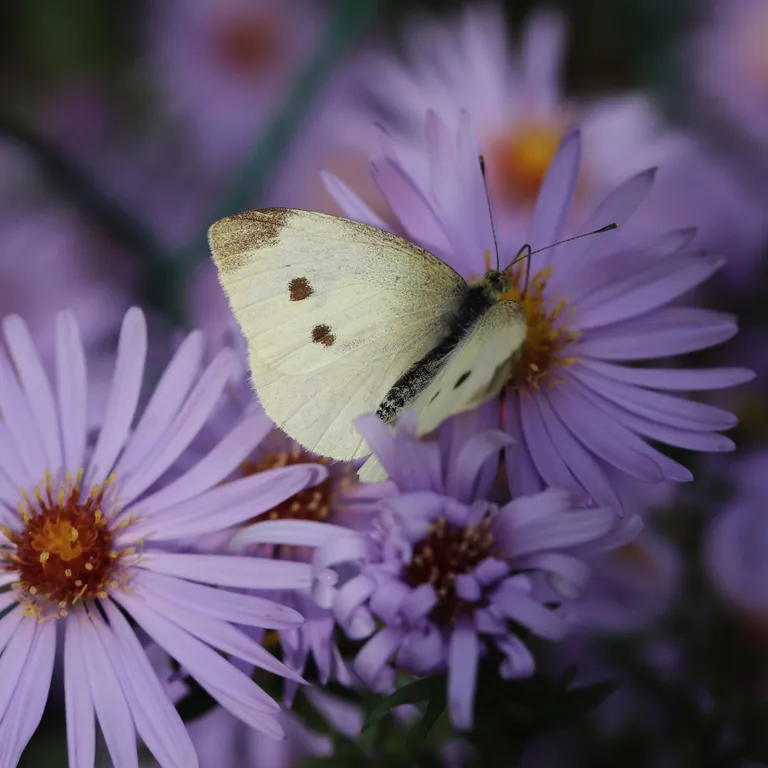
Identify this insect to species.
Pieris rapae
